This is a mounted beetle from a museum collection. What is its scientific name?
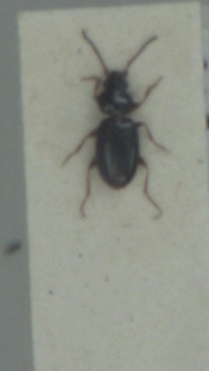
Bembidion obtusum
